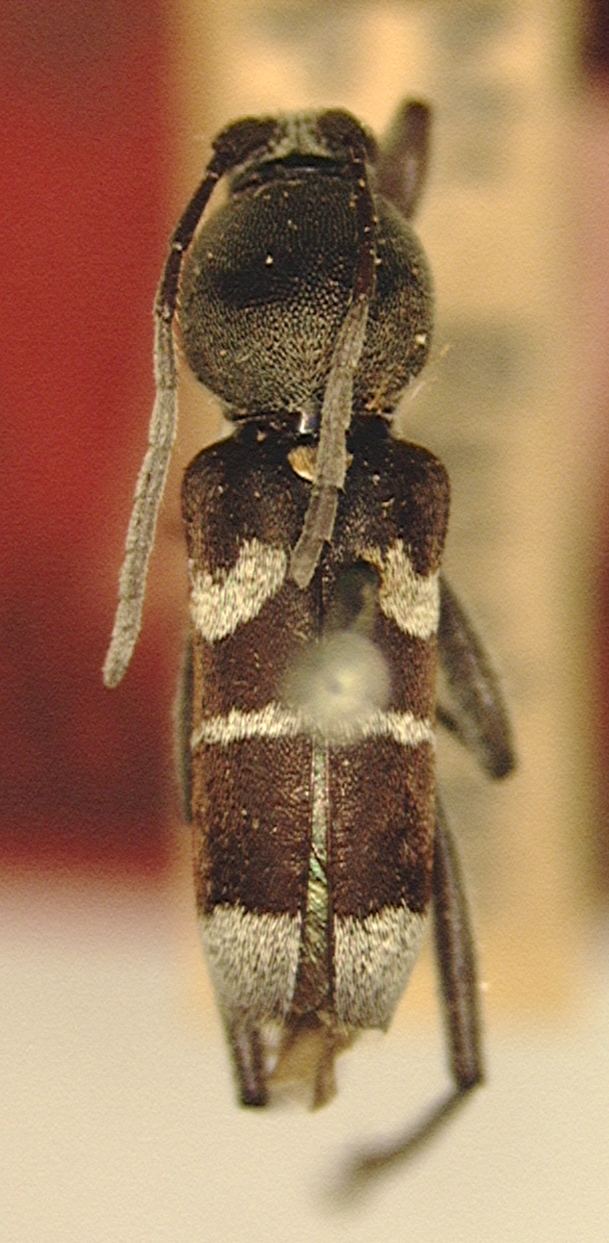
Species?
Chlorophorus bakeri
